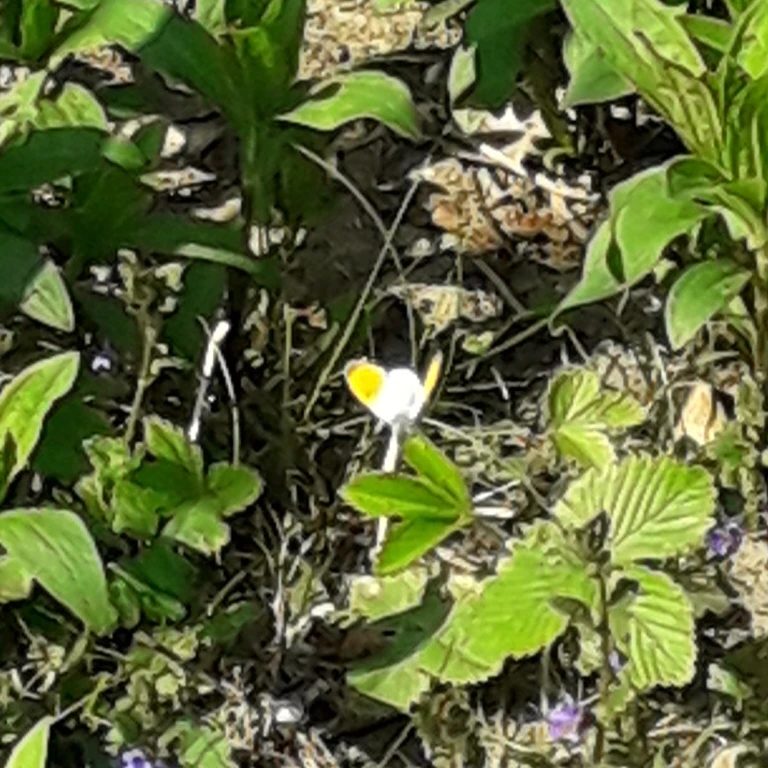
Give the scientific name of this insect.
Anthocharis cardamines
